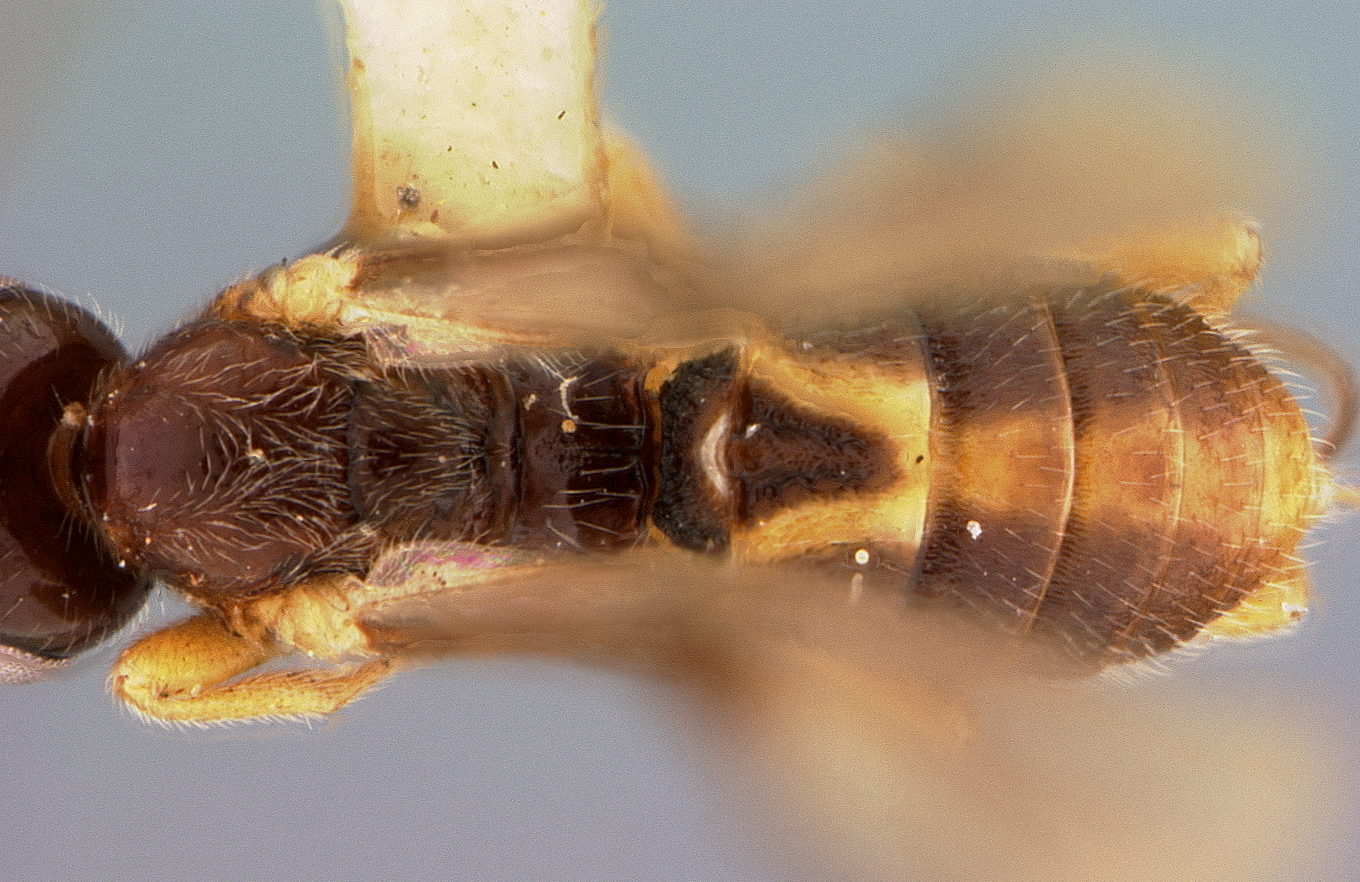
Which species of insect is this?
Bracon vau
